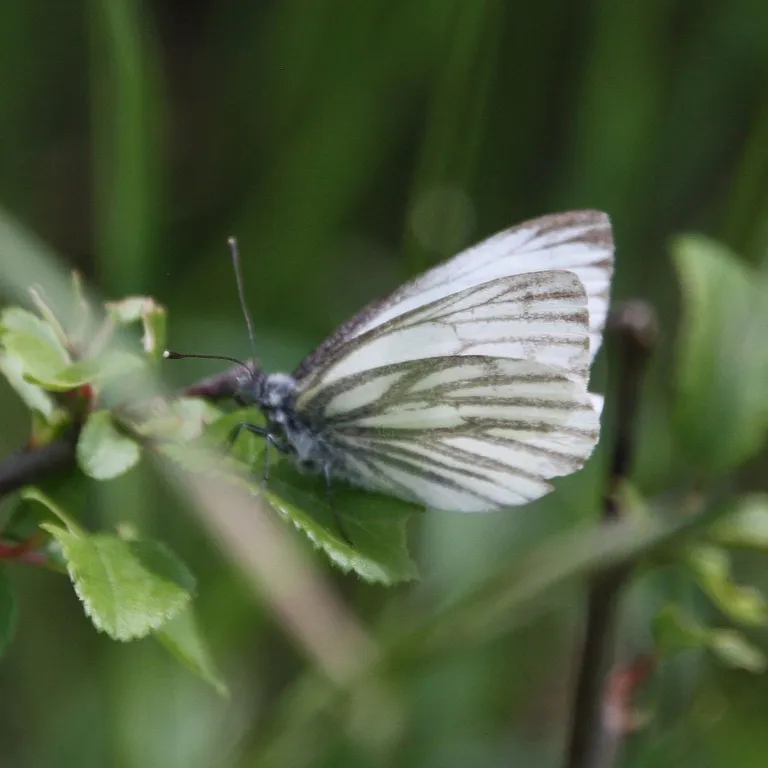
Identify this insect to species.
Pieris napi
